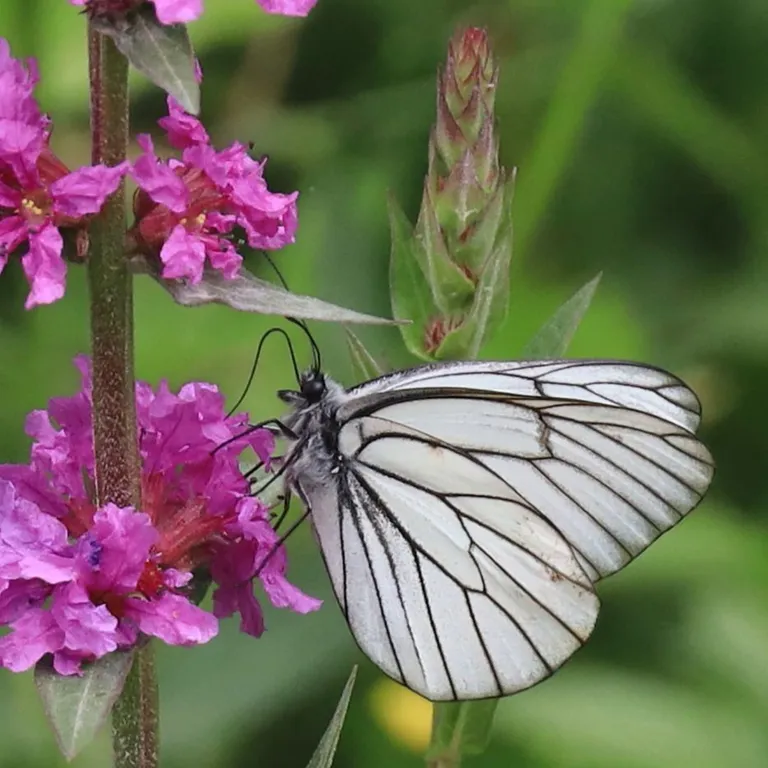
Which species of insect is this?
Aporia crataegi
